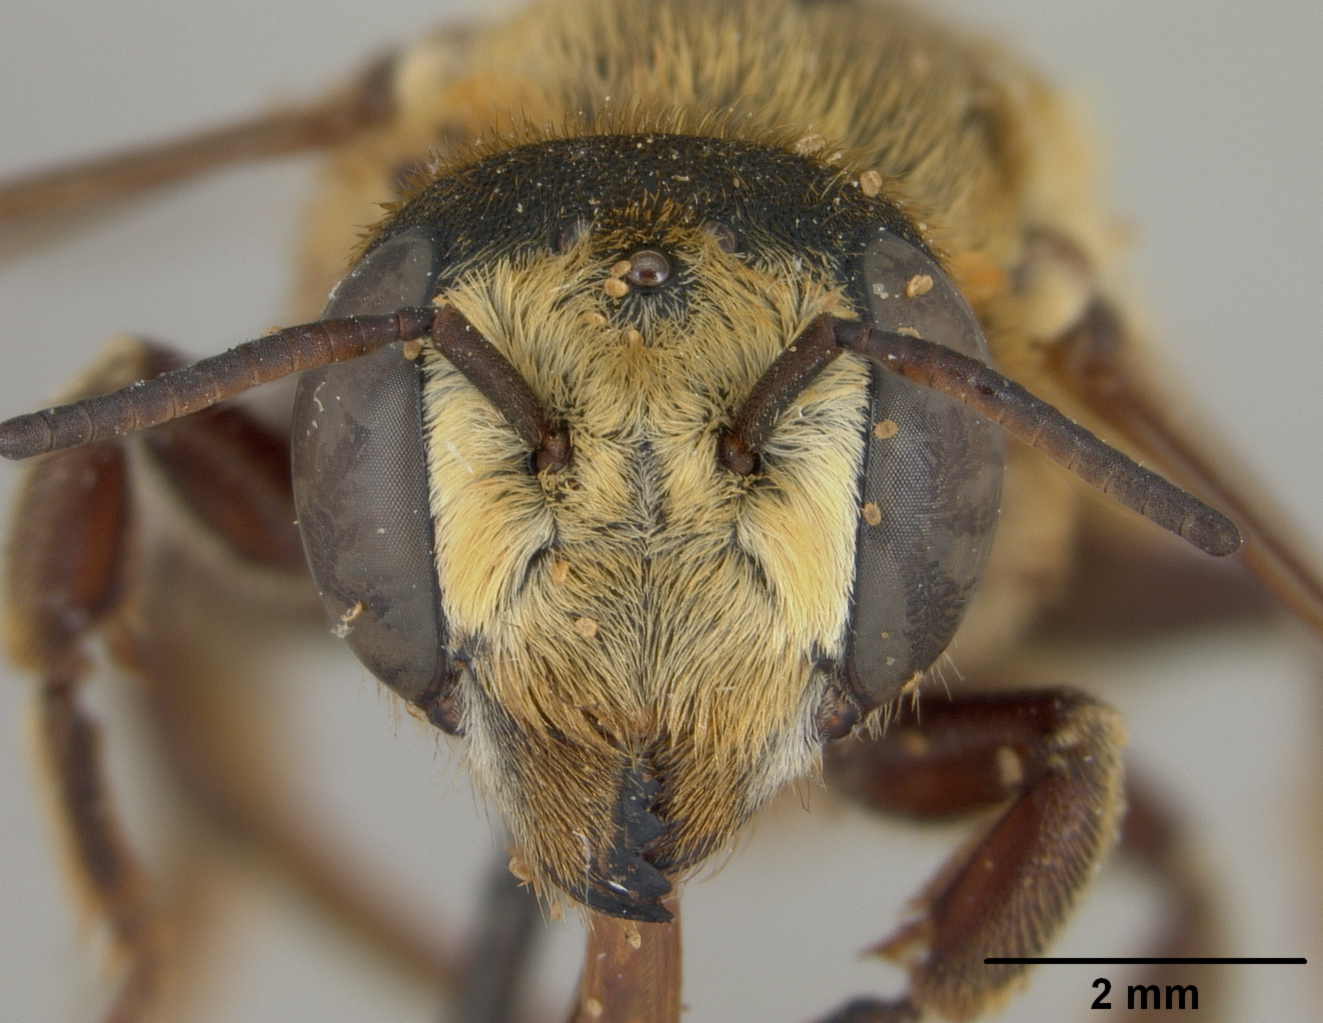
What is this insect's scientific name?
Megachile sericans
